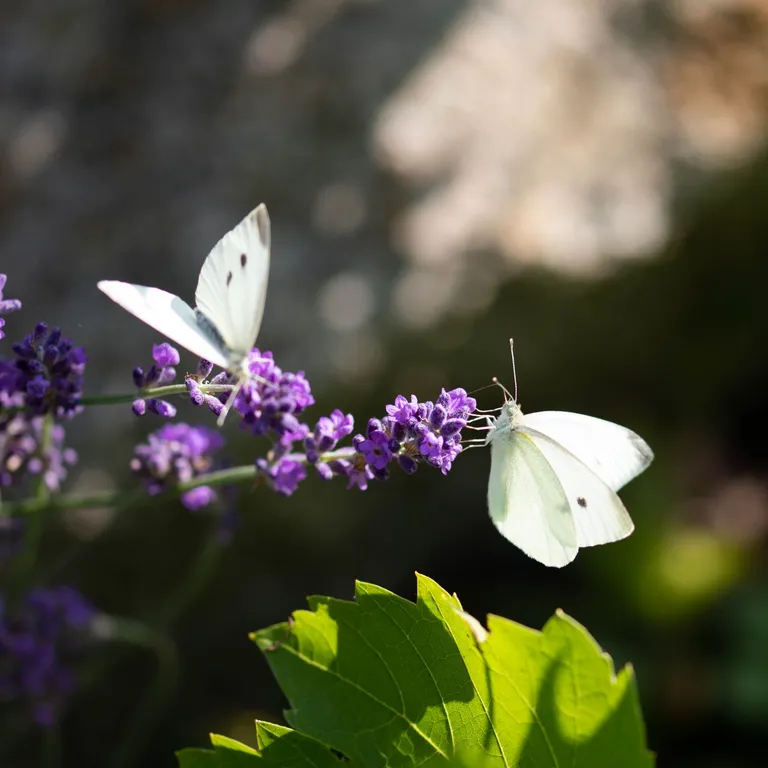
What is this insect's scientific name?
Pieris rapae
